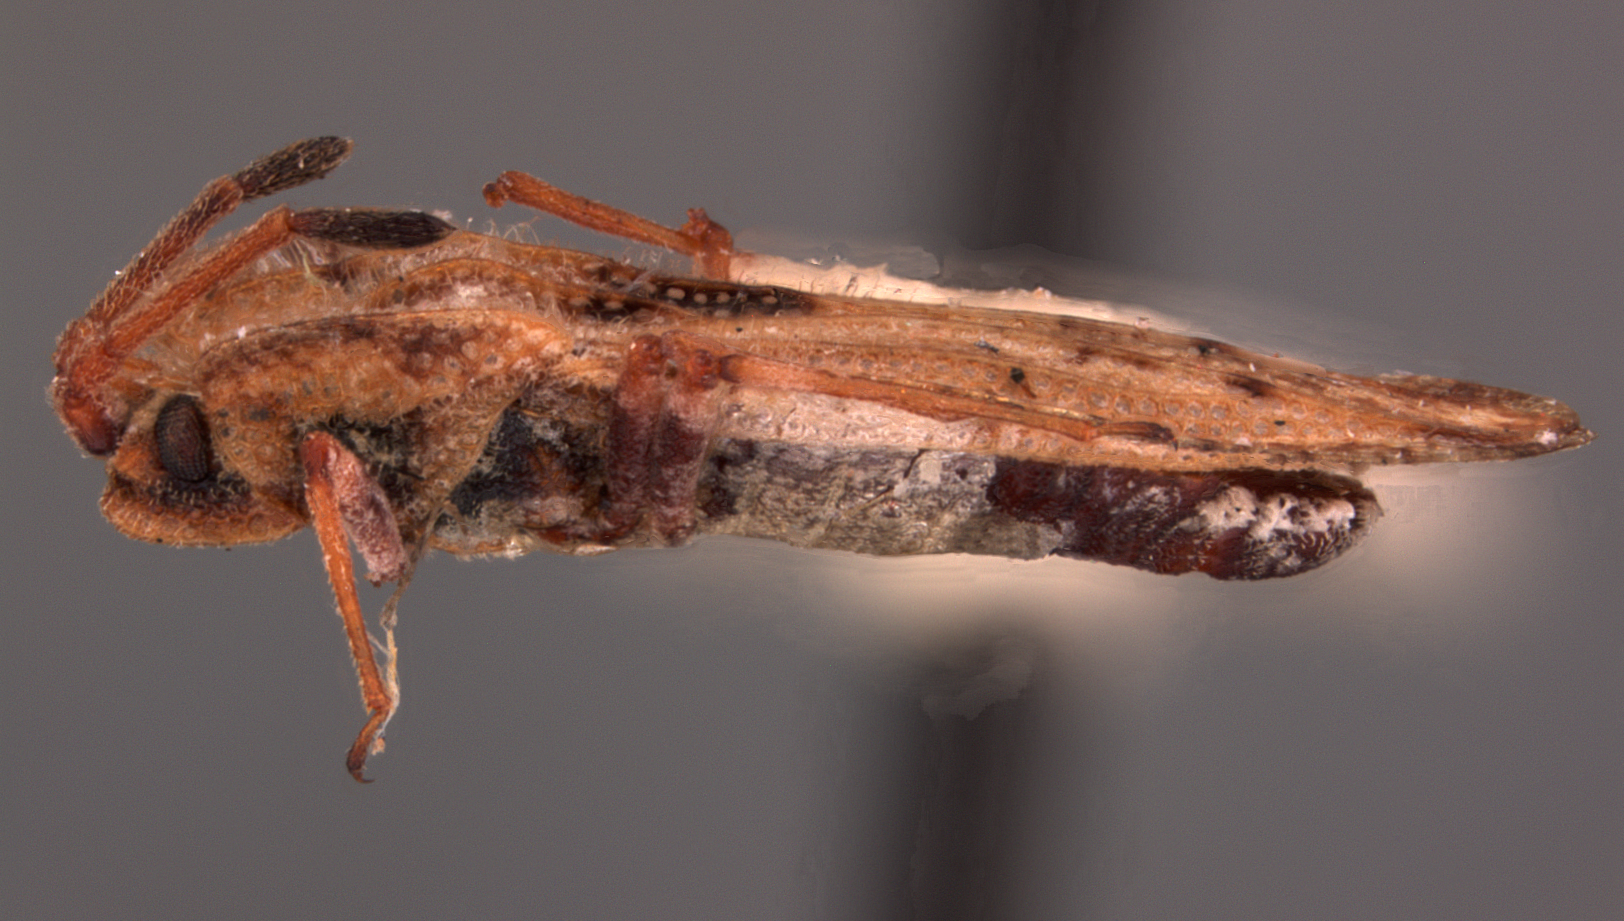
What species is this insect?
Tingis veteris
